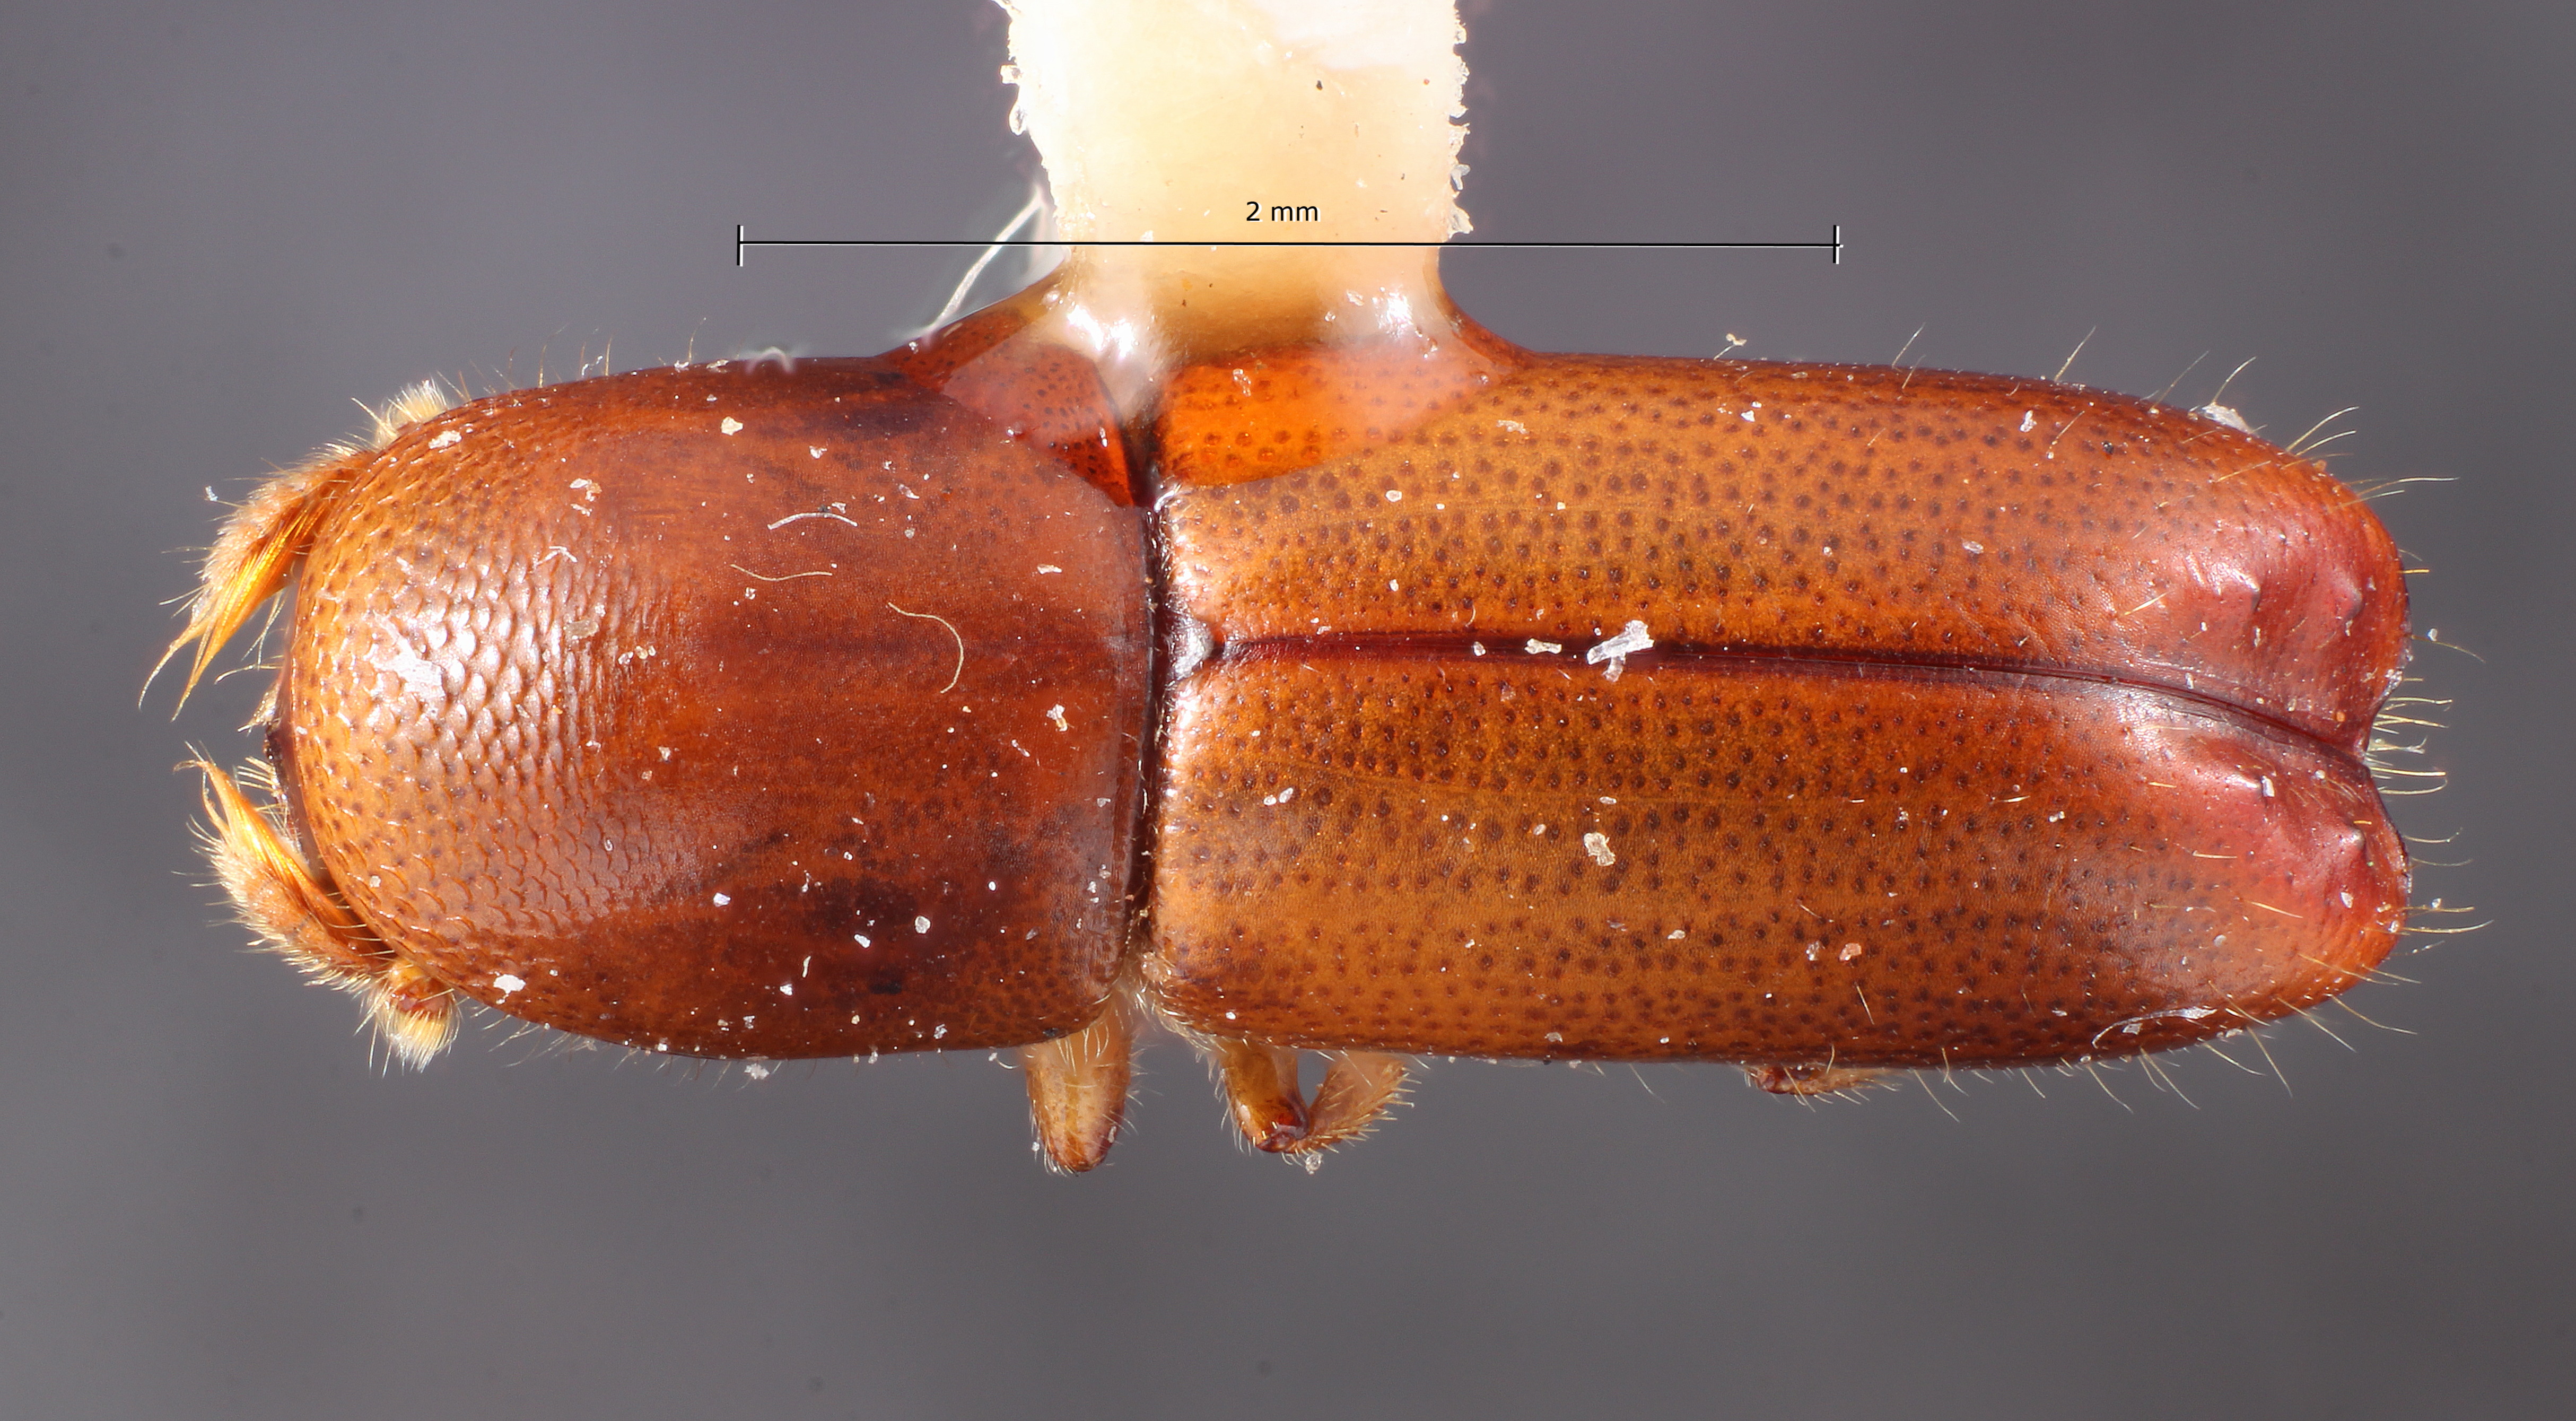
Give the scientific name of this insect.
Monarthrum nevermanni
